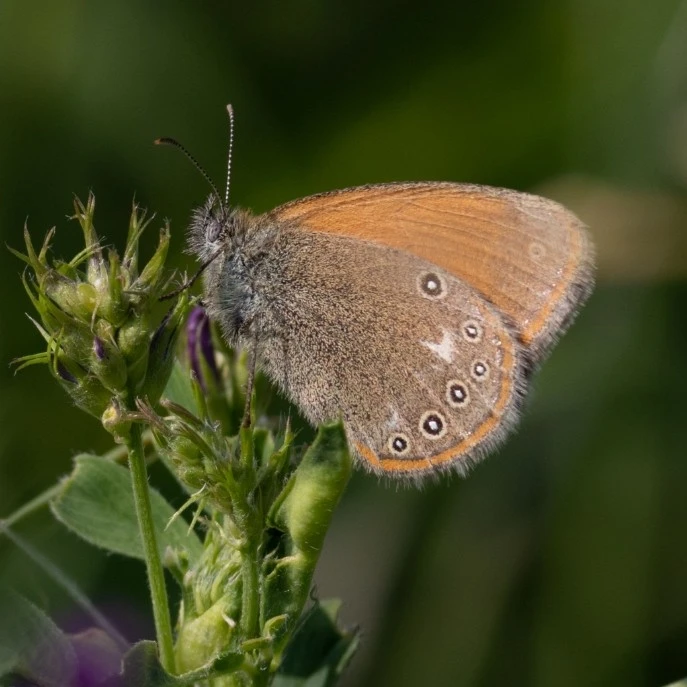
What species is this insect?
Coenonympha glycerion (also Coenonympha iphis)
